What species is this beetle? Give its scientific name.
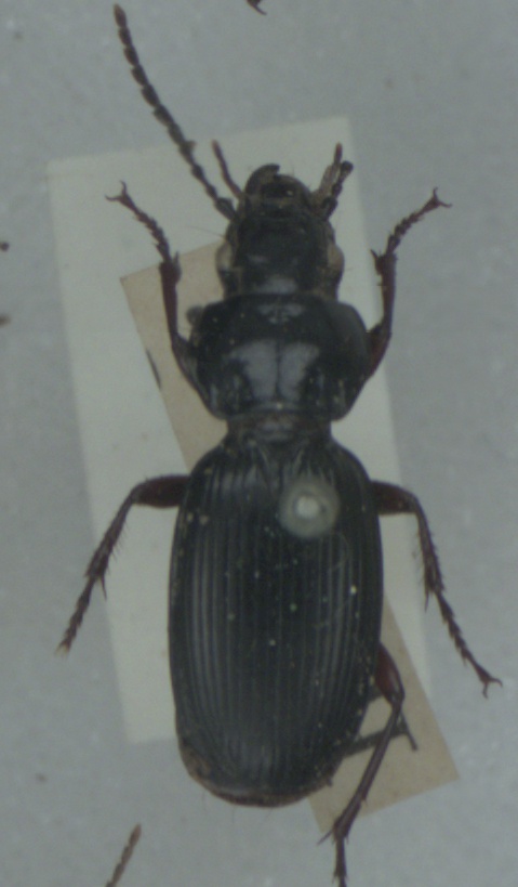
Pterostichus madidus
